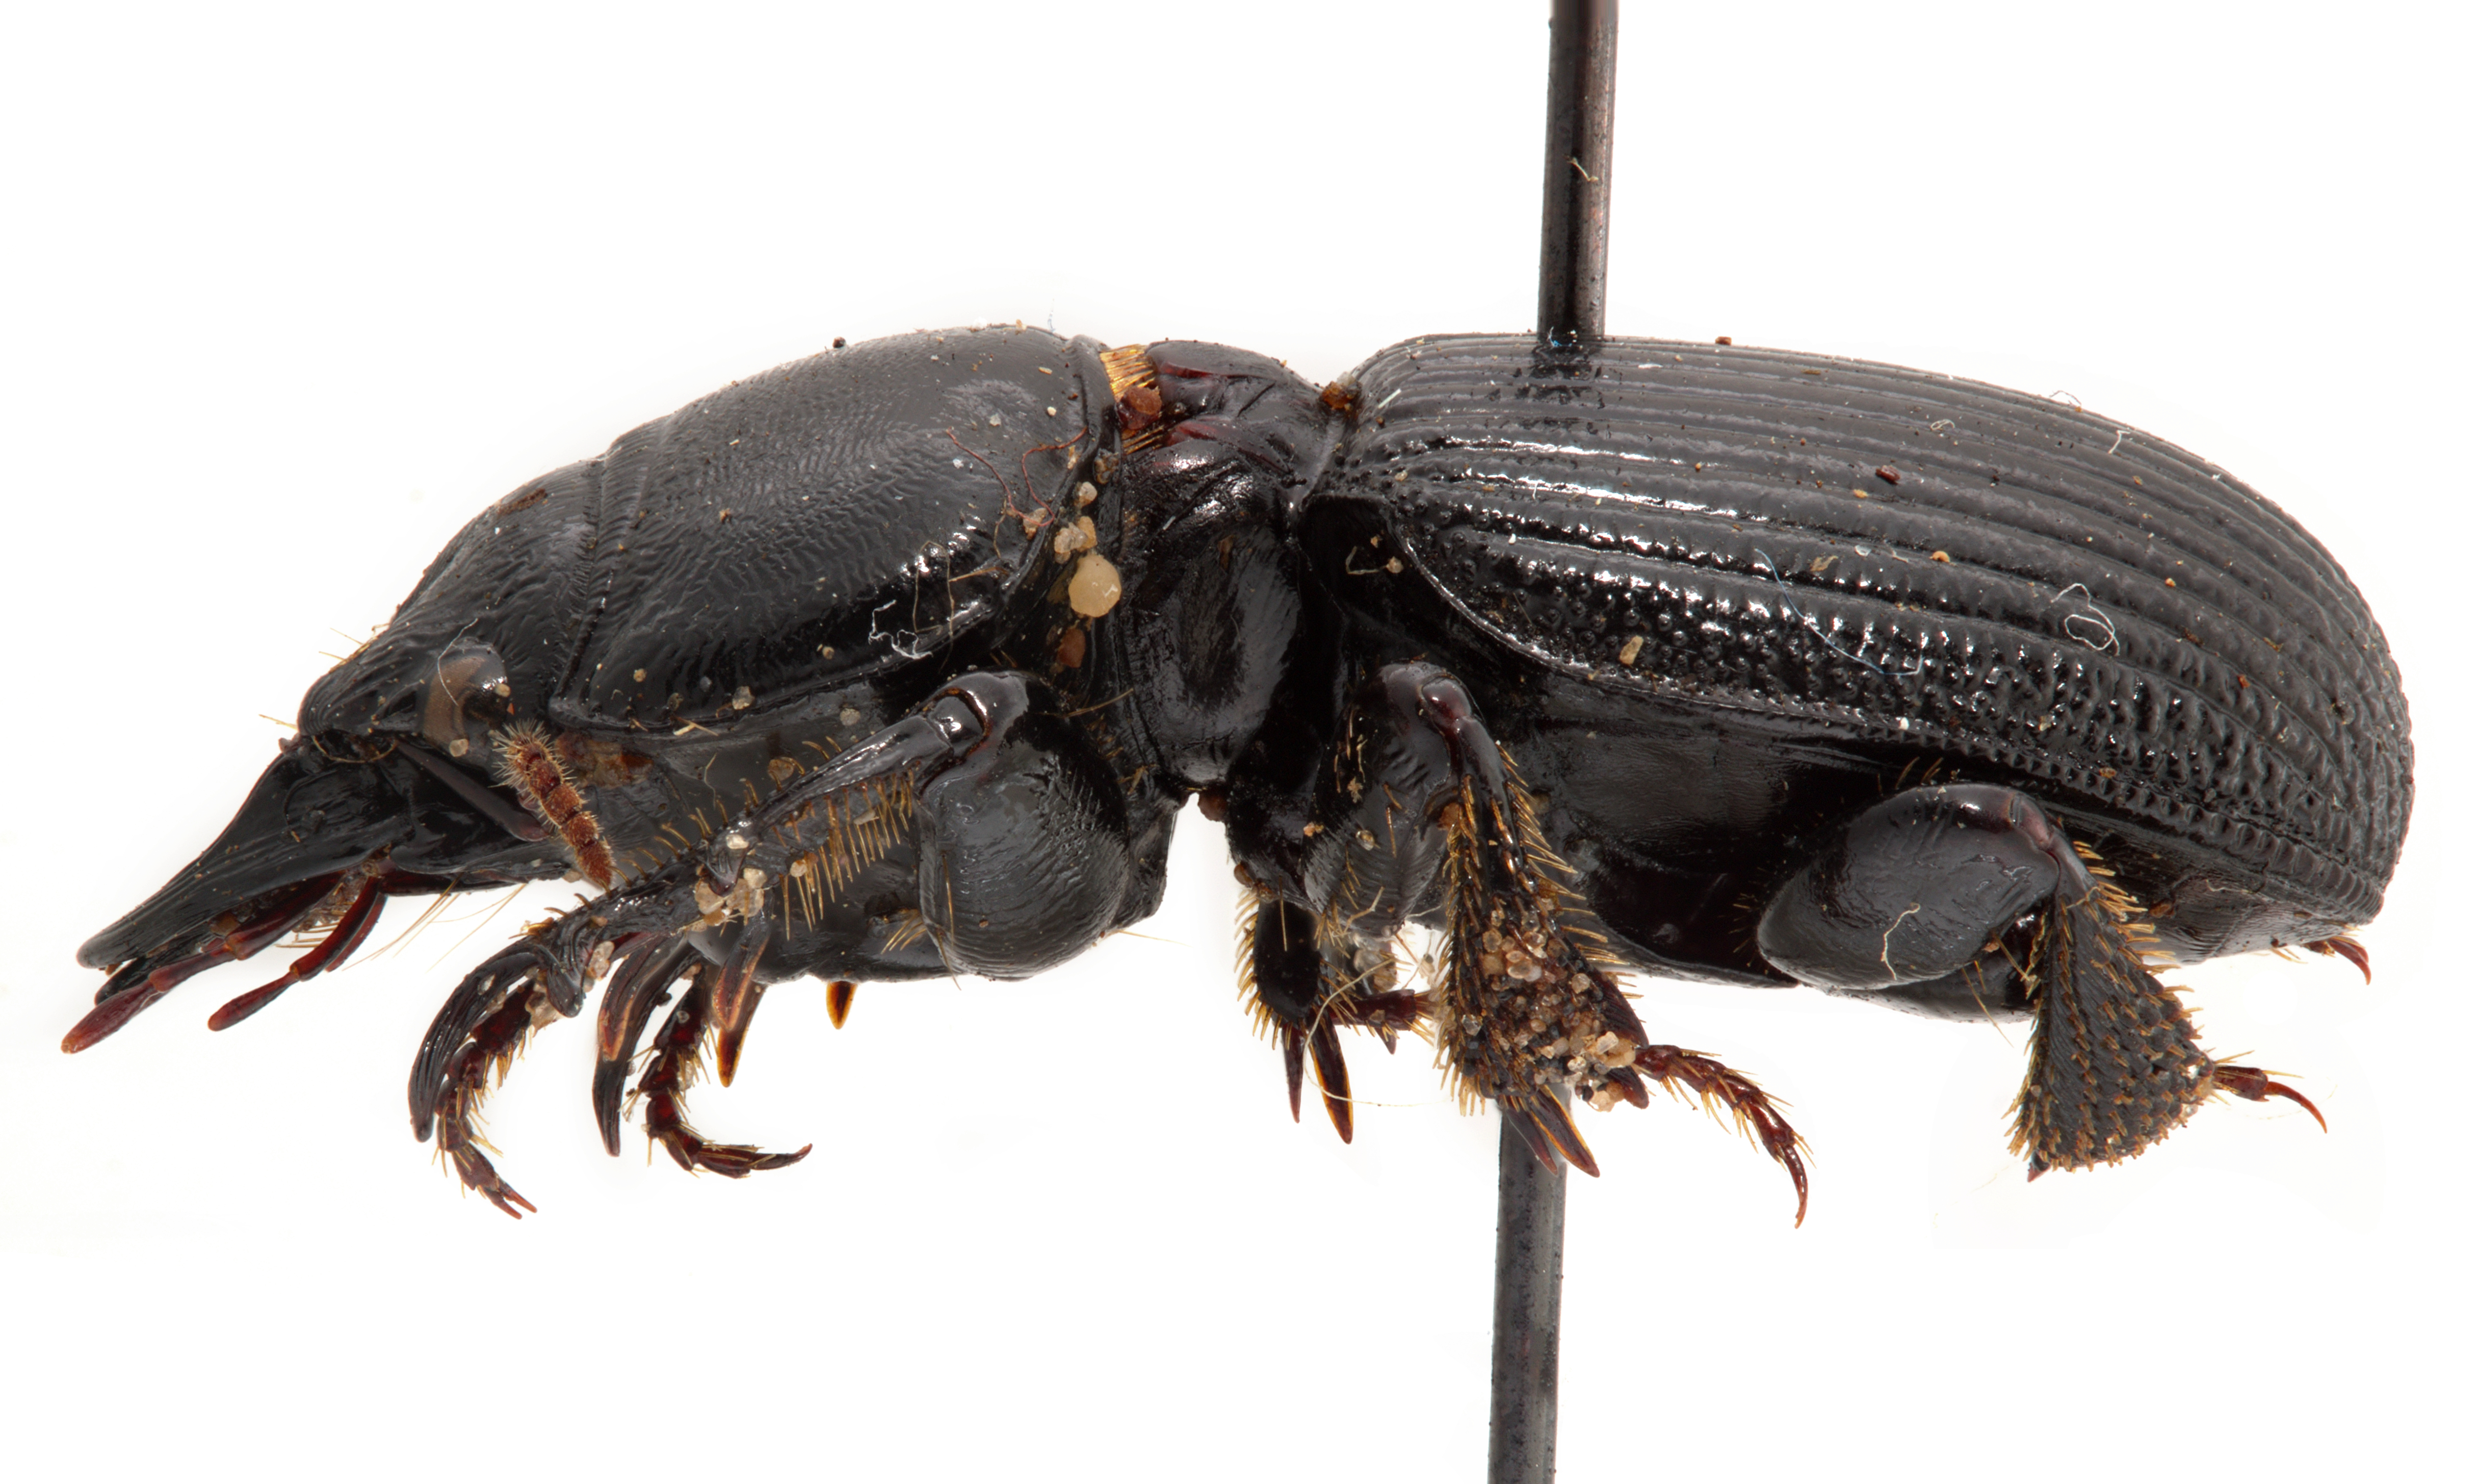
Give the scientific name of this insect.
Acanthoscelis ruficornis
